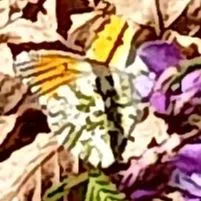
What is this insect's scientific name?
Anthocharis cardamines
